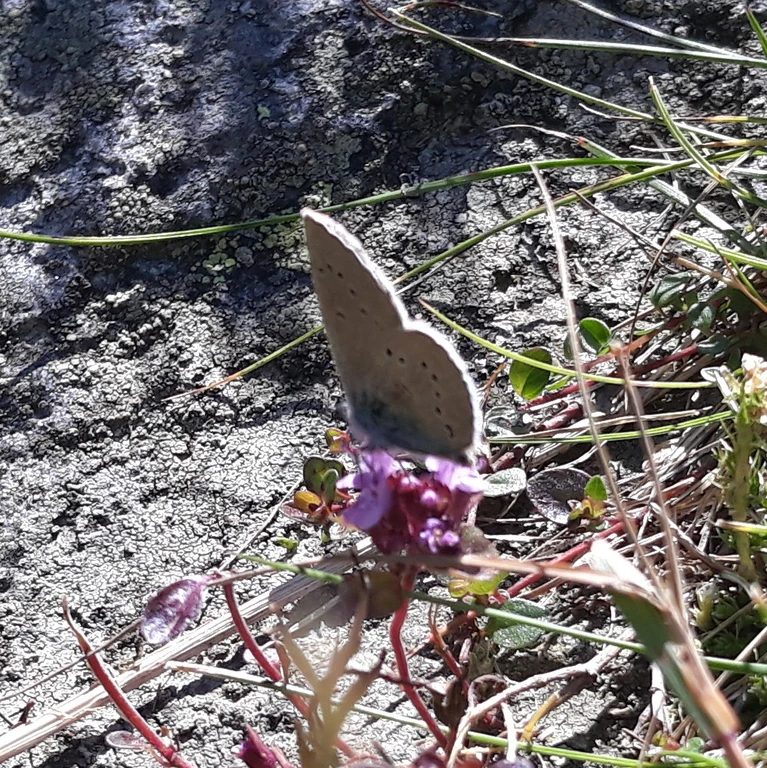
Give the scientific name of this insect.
Cyaniris semiargus
